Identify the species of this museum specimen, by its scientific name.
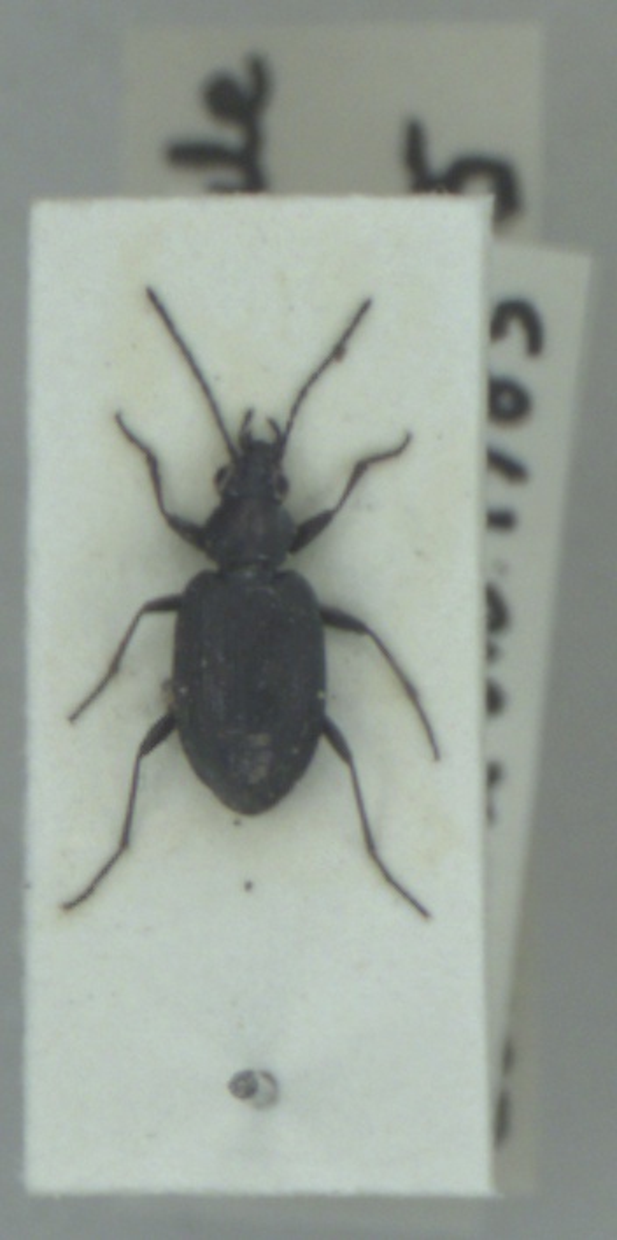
Bembidion litorale
